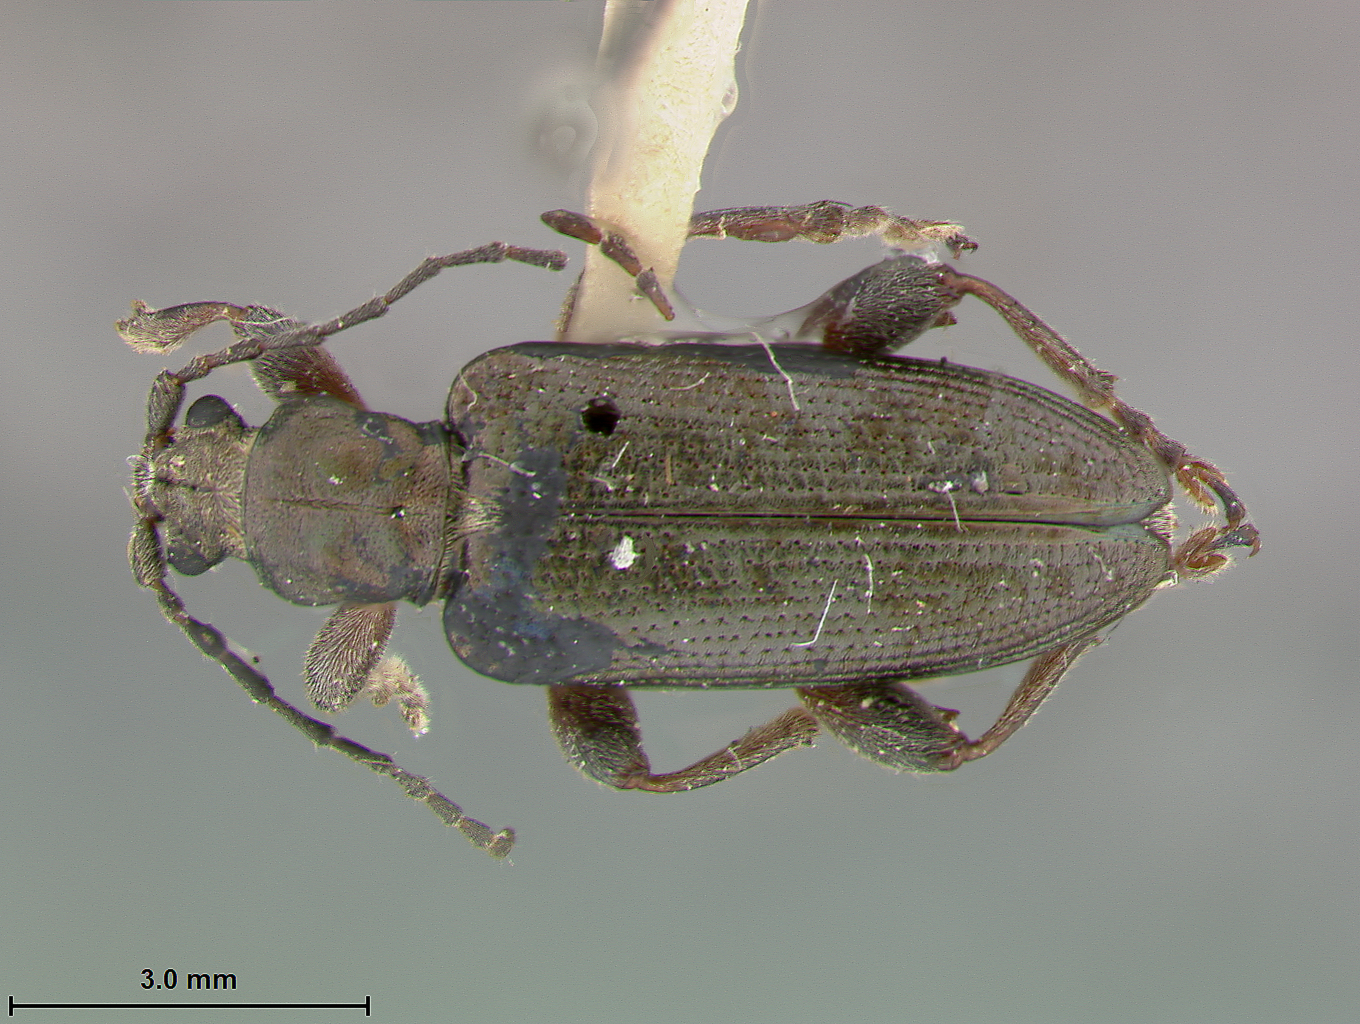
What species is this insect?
Donacia flavipes
